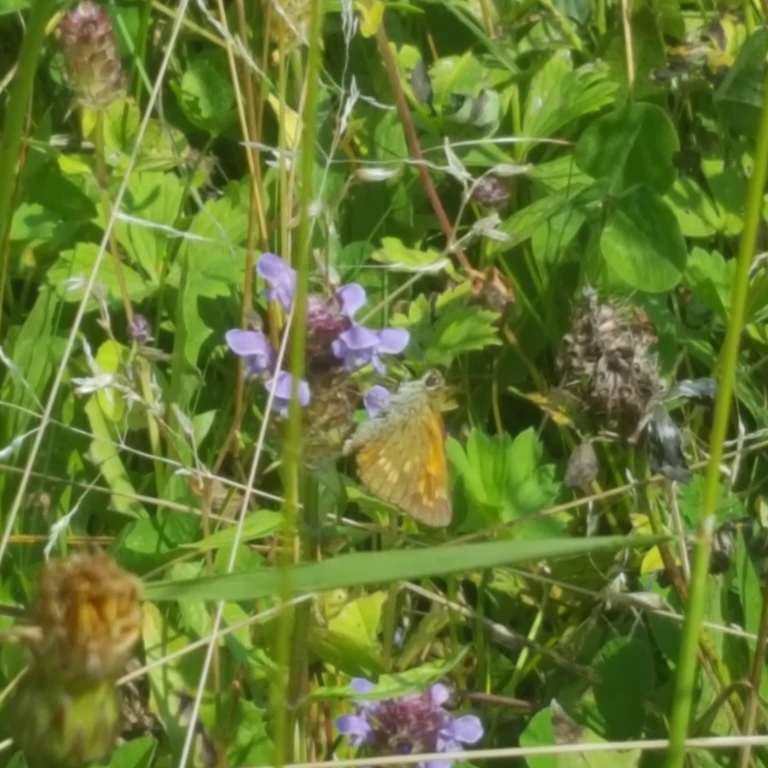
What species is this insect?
Ochlodes sylvanus (also Ochlodes venata)
